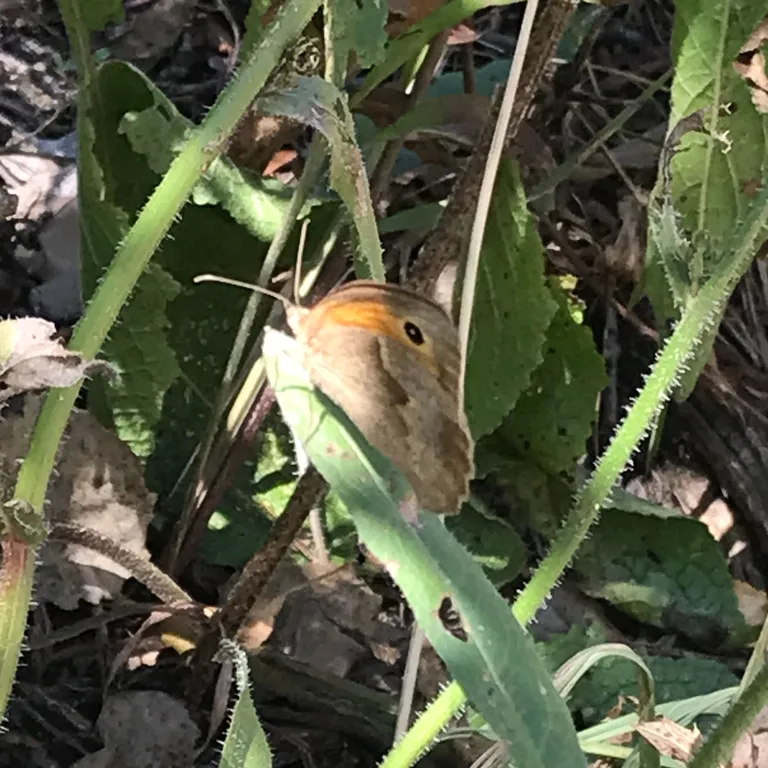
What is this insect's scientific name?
Maniola jurtina
